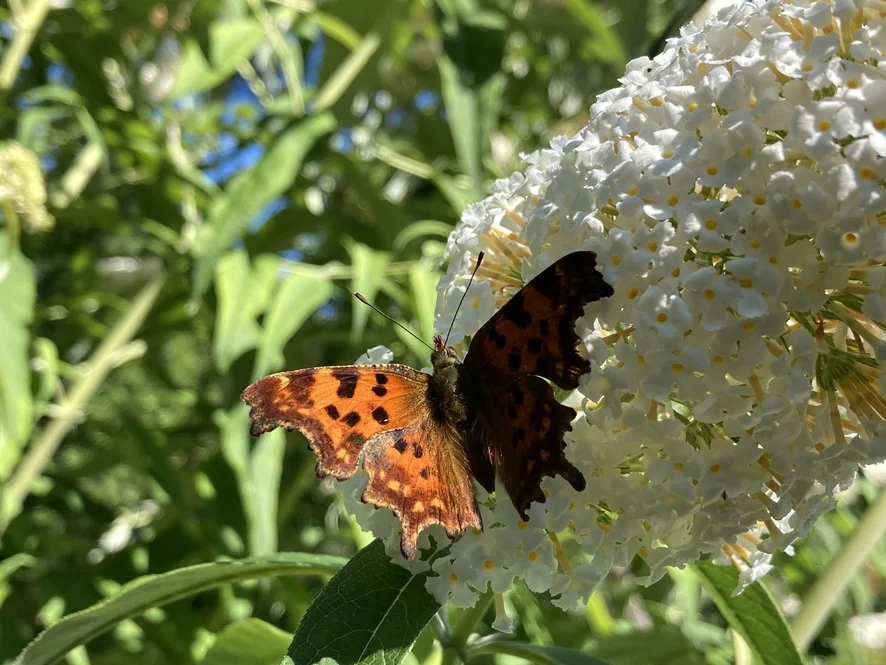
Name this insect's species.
Polygonia c-album
